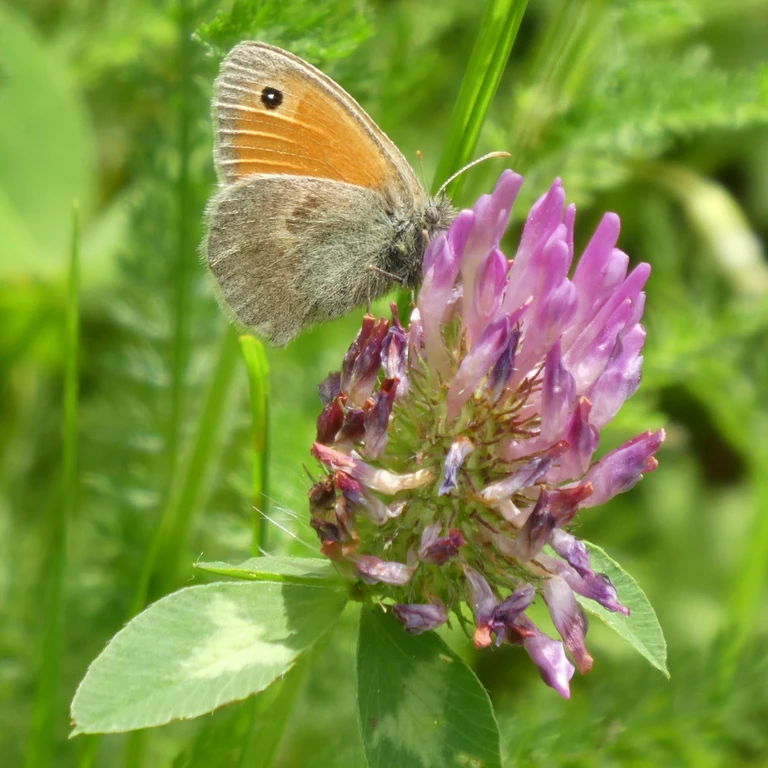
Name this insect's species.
Coenonympha pamphilus
